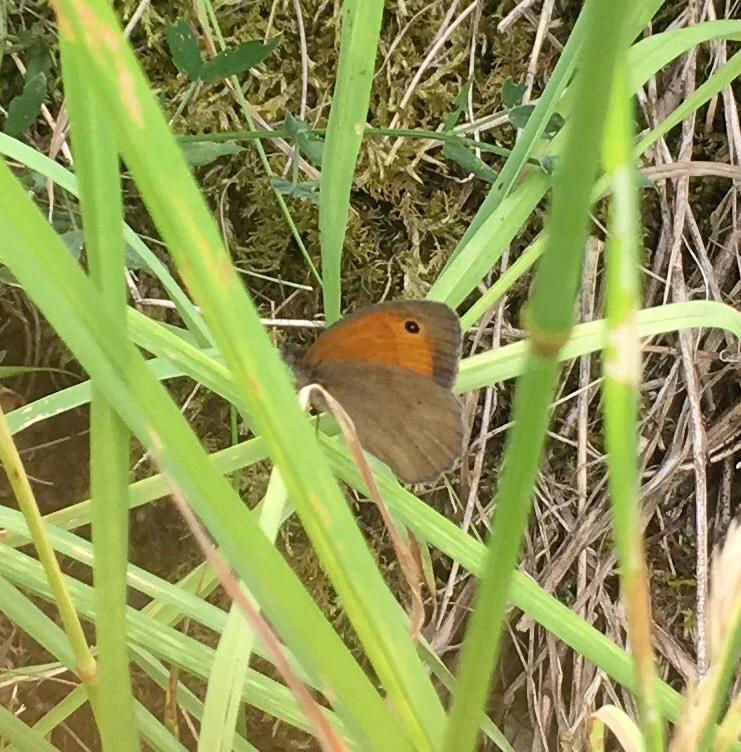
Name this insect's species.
Maniola jurtina
